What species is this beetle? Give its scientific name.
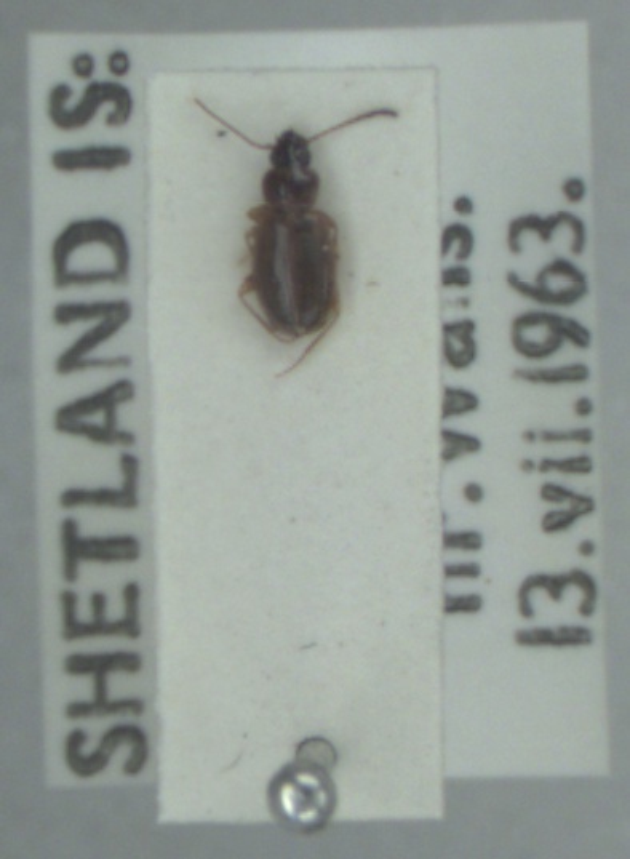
Trechus obtusus
